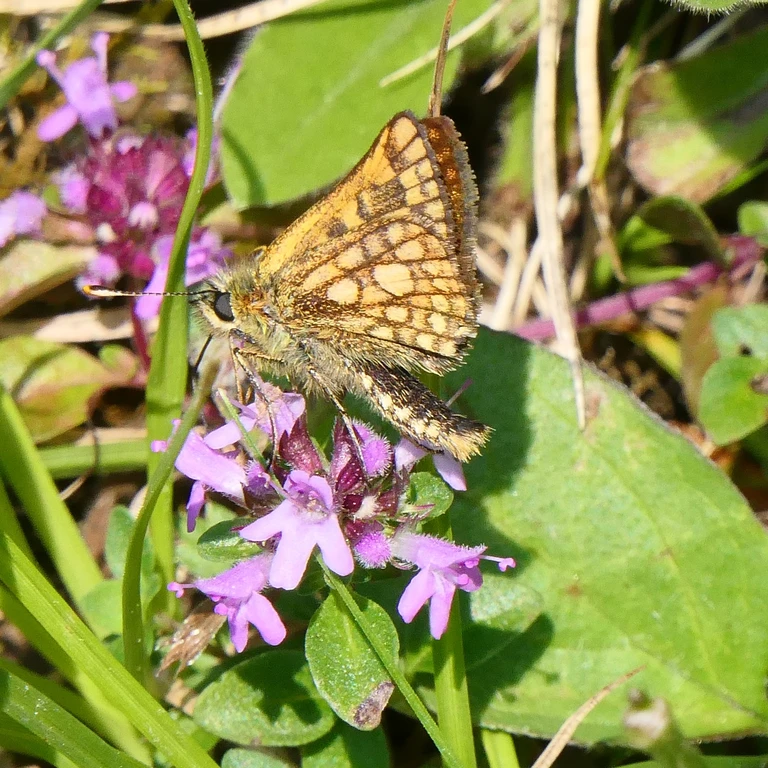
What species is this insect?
Carterocephalus palaemon
